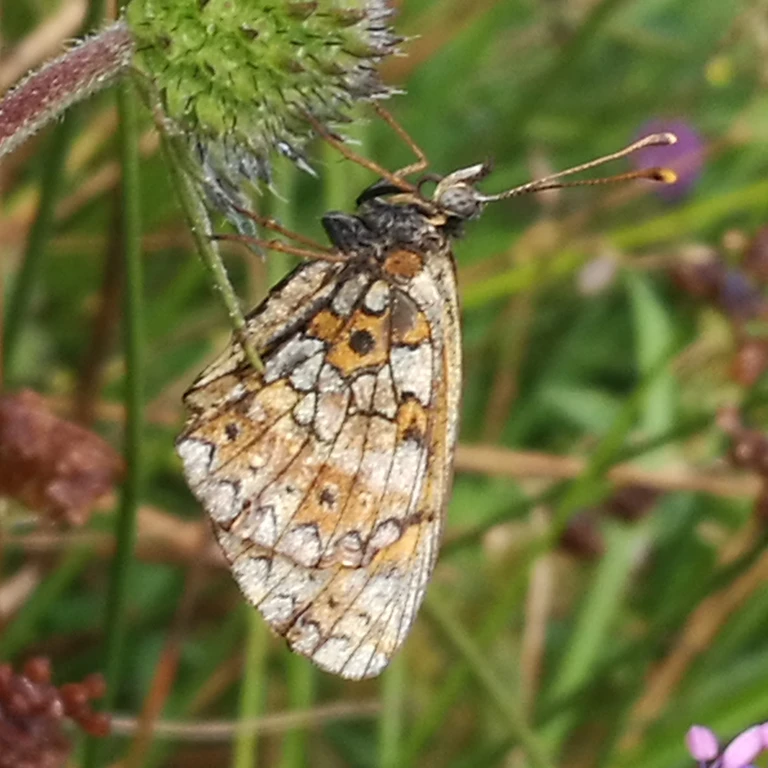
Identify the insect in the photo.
Boloria selene
